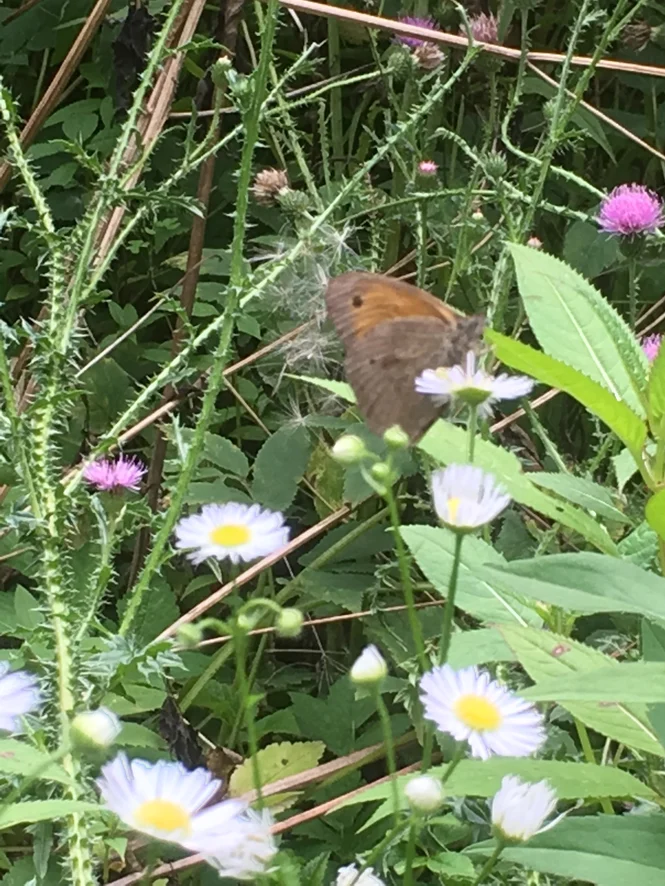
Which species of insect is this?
Maniola jurtina
